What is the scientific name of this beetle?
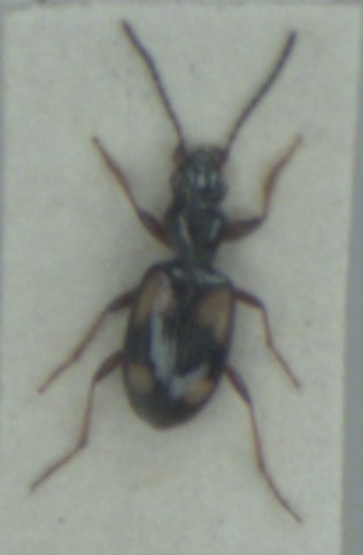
Bembidion illigeri
